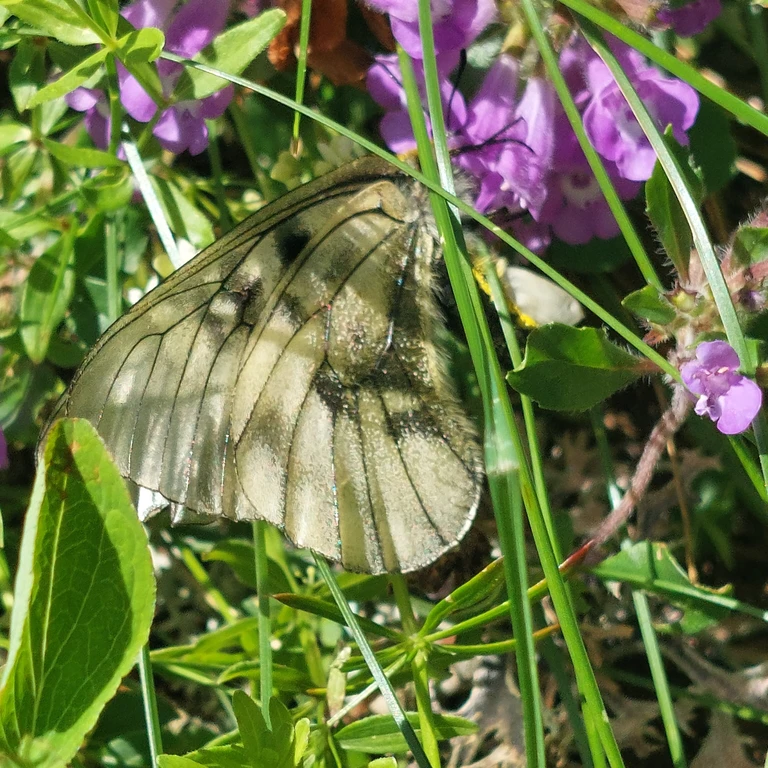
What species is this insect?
Parnassius mnemosyne
